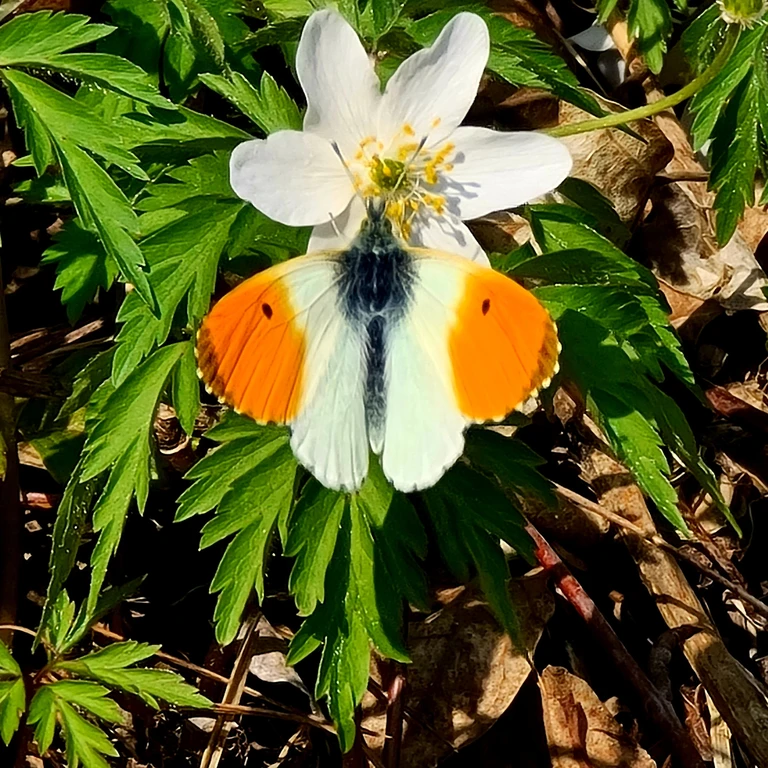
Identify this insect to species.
Anthocharis cardamines
